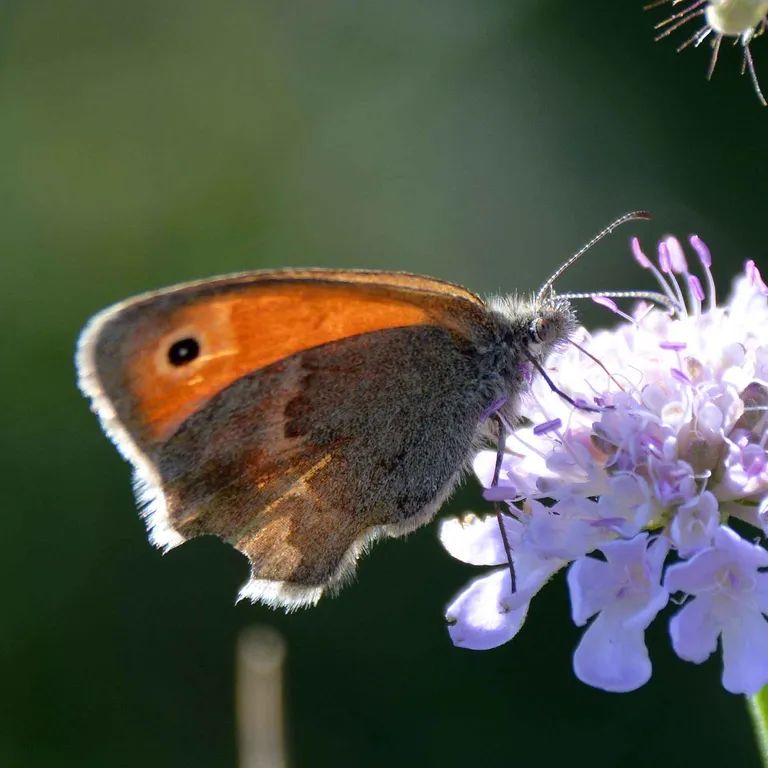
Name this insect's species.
Coenonympha pamphilus
